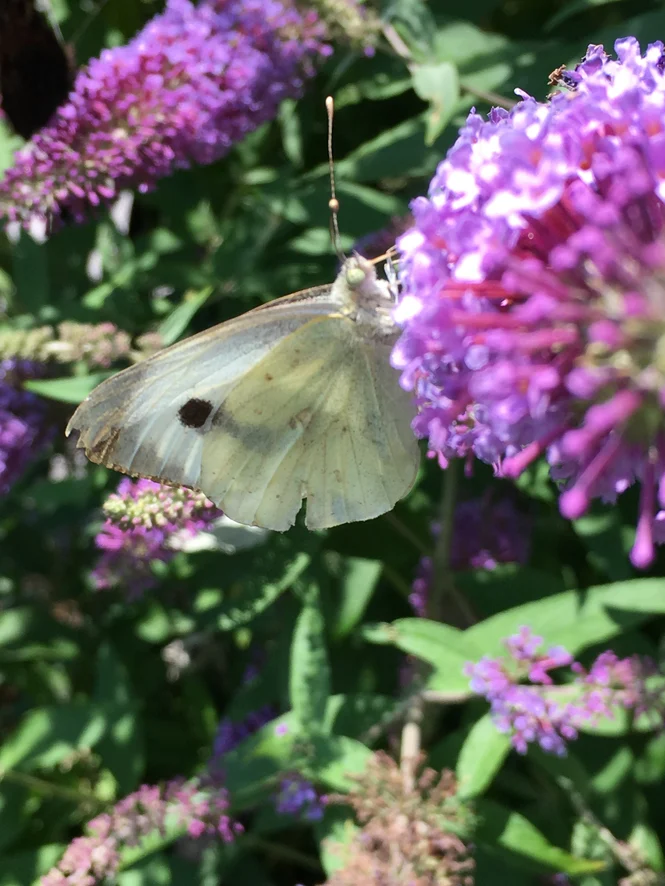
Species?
Pieris brassicae
